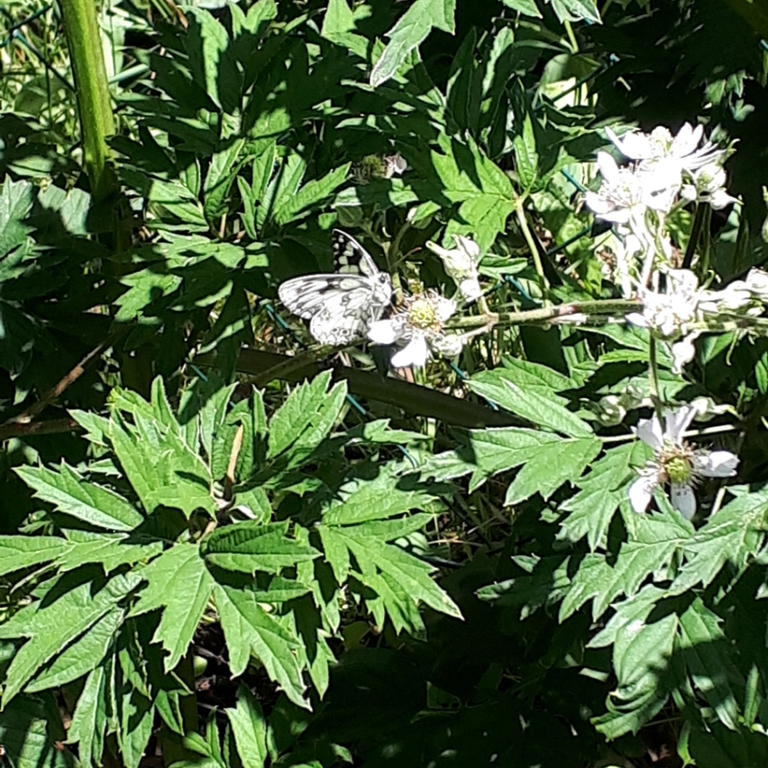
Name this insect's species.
Melanargia galathea
